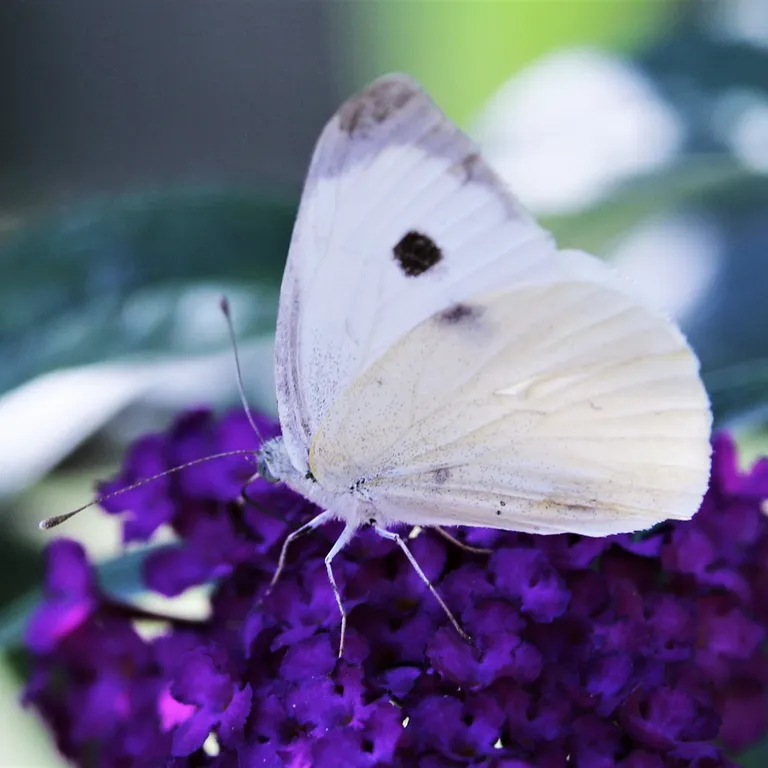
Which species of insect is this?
Pieris brassicae
